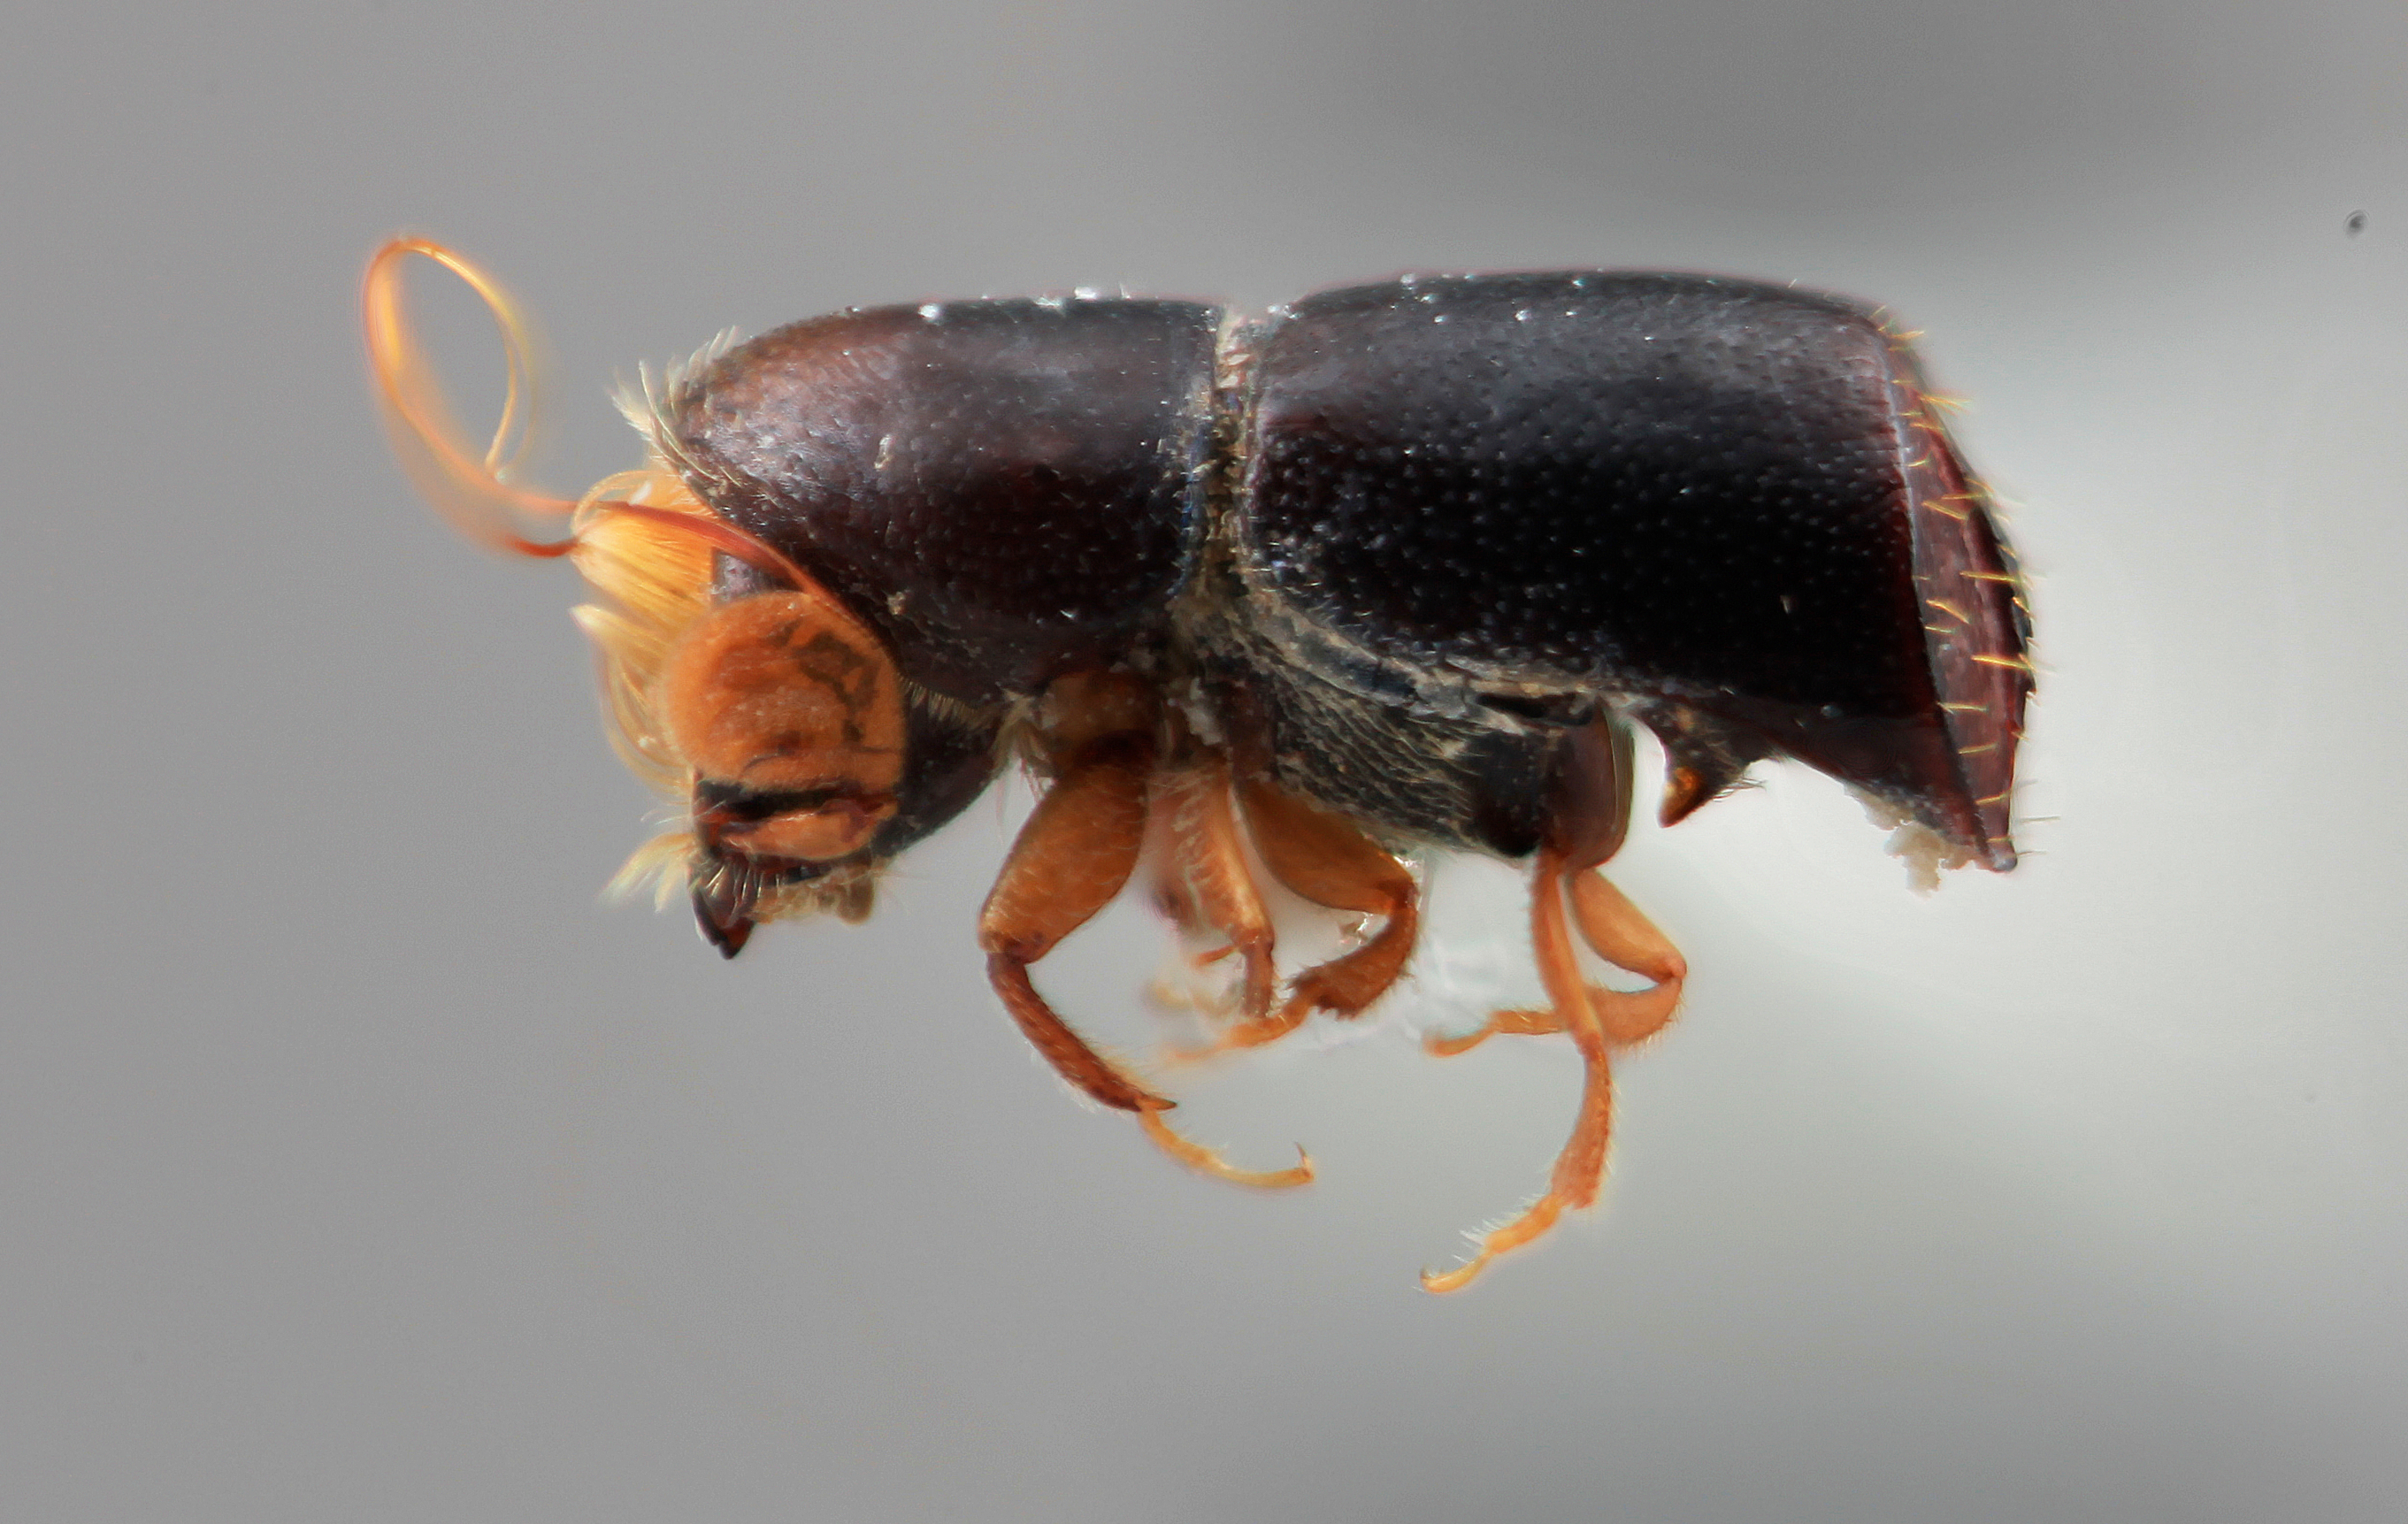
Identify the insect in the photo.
Corthylus frontalis
